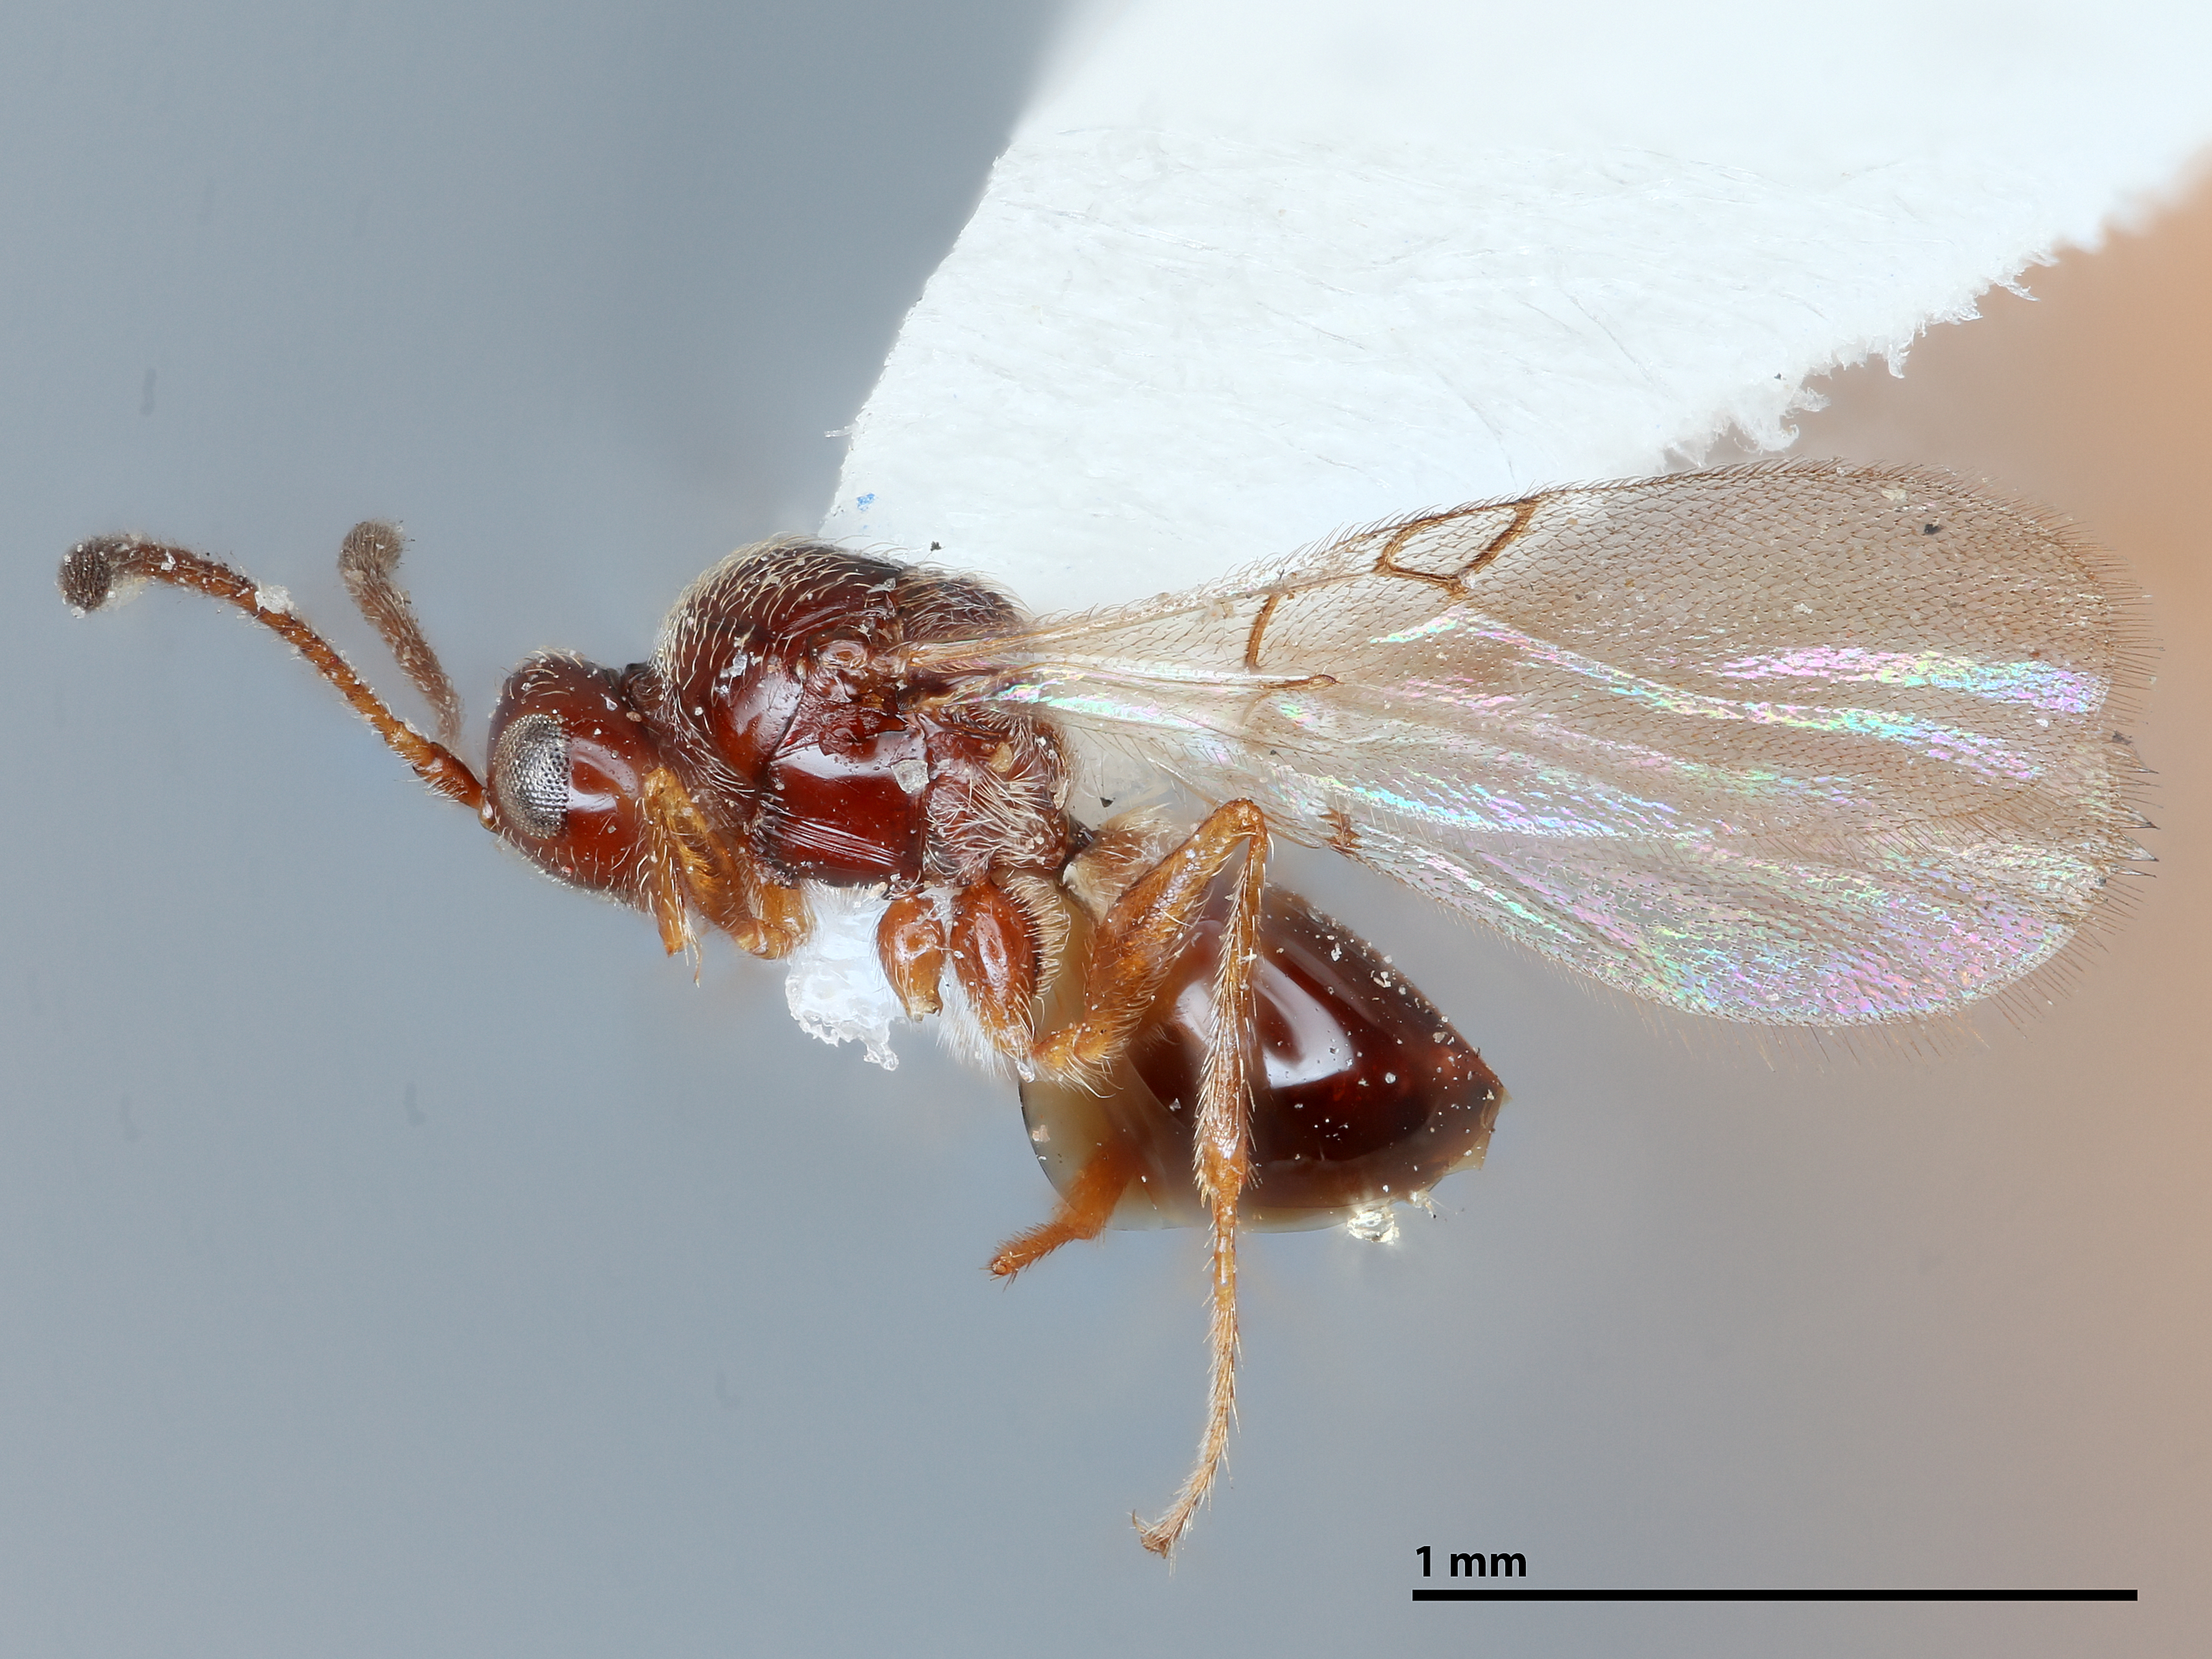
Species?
Lonchidia hirta
